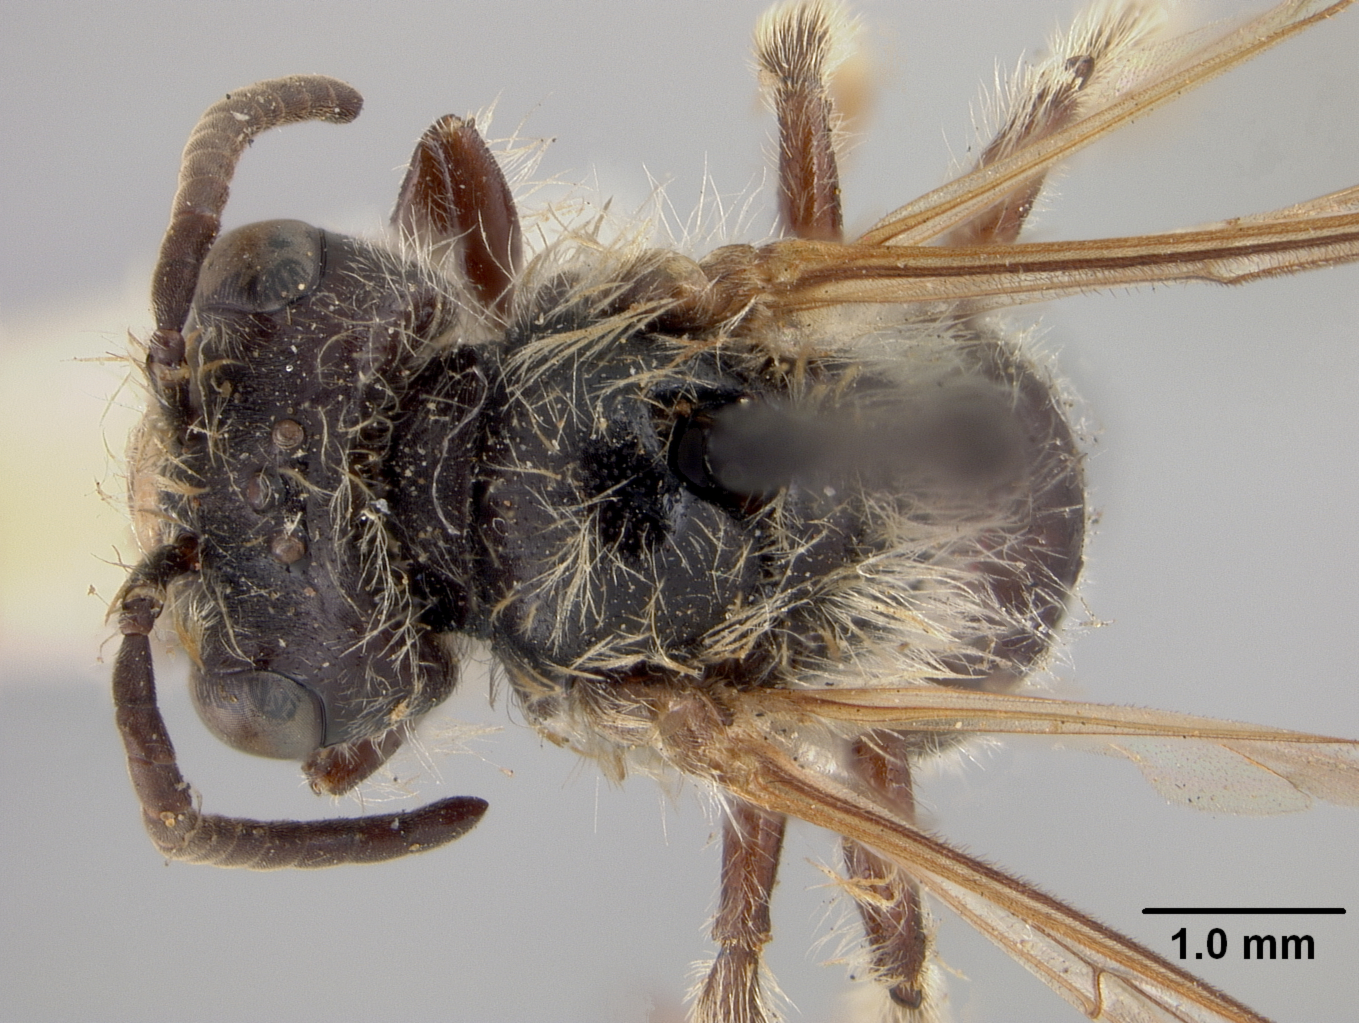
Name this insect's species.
Andrena trevoris
